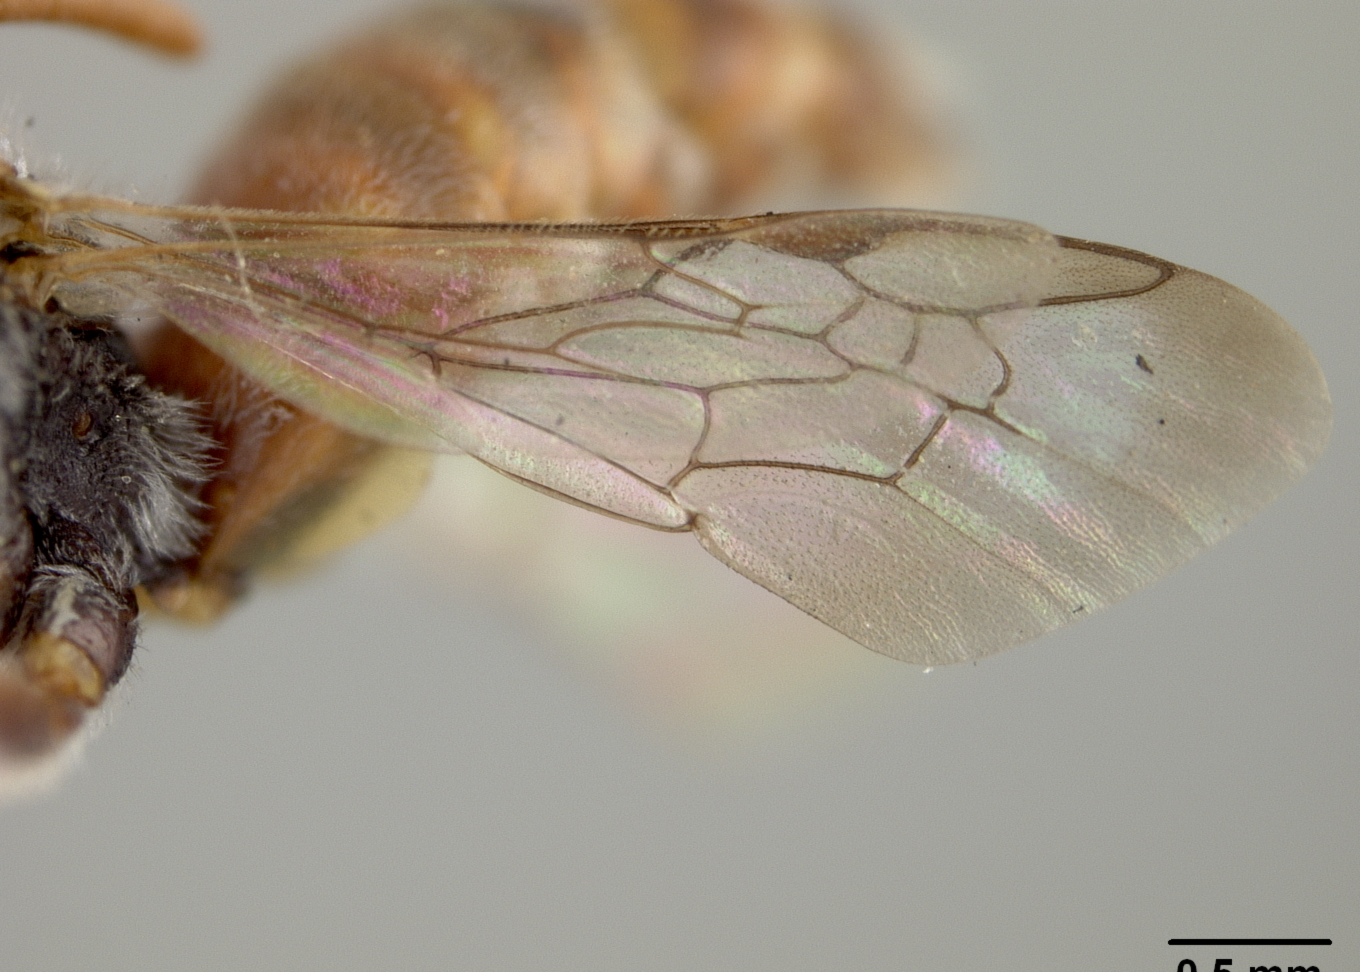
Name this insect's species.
Nomada osborni
